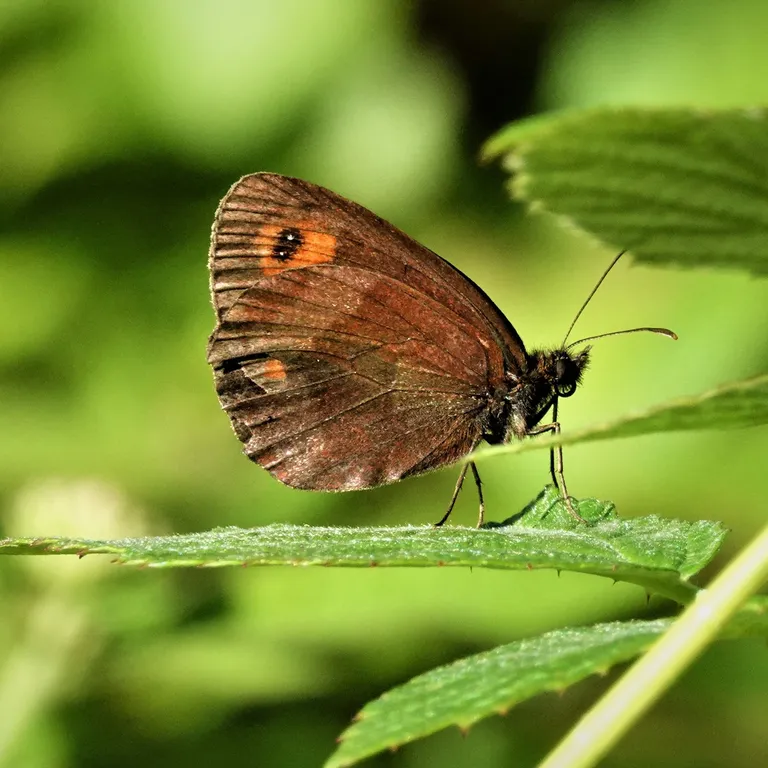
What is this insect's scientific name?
Erebia aethiops
